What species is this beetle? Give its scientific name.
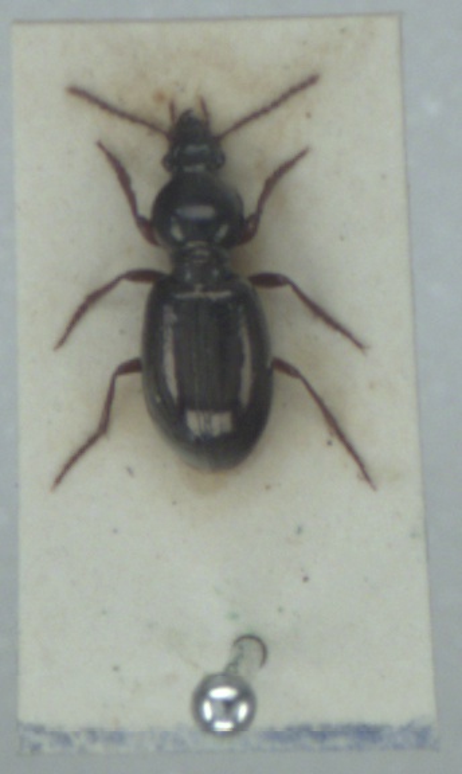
Miscodera arctica
